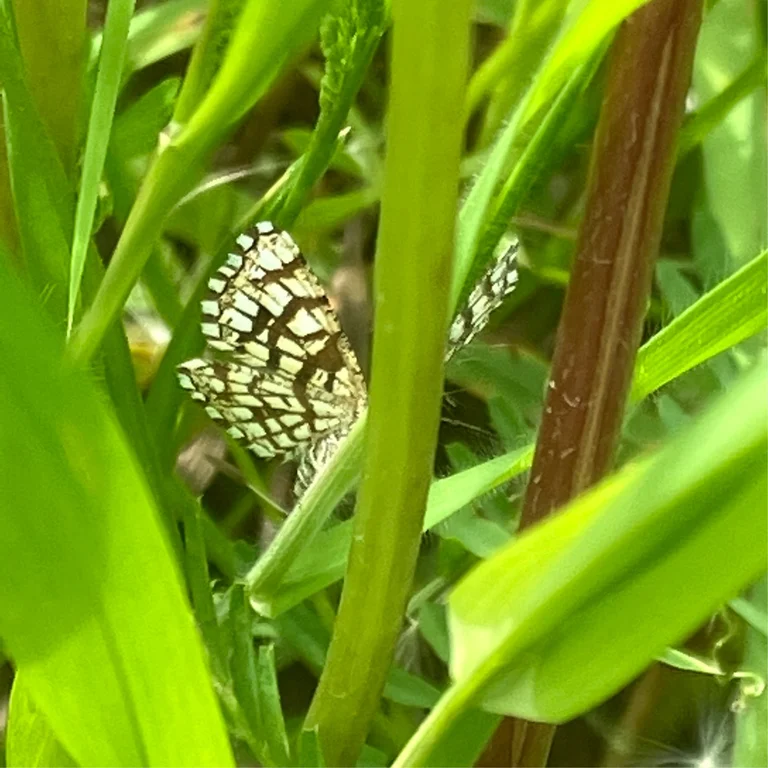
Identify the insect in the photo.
Chiasmia clathrata
